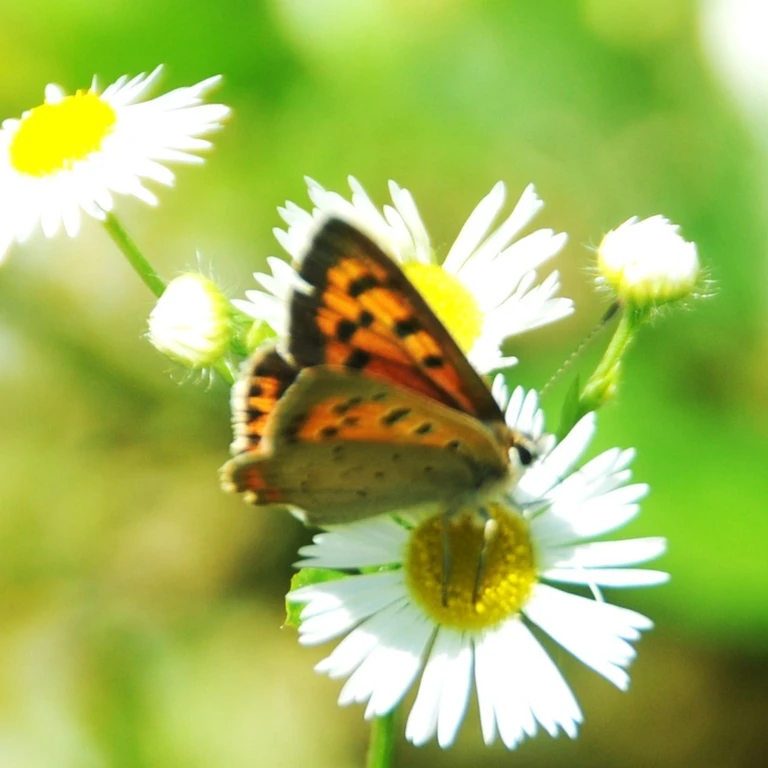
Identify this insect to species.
Lycaena phlaeas
